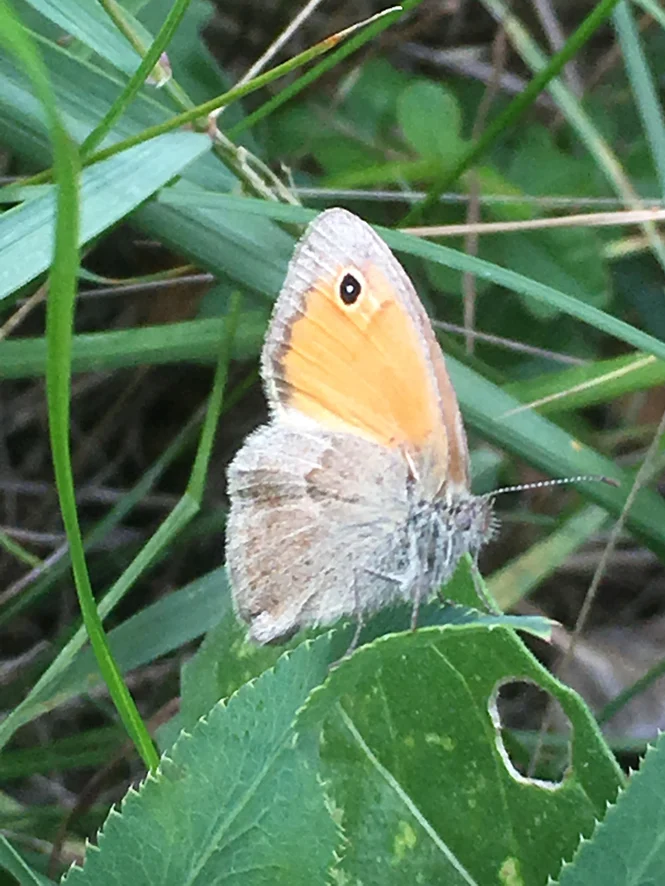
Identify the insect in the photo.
Coenonympha pamphilus
